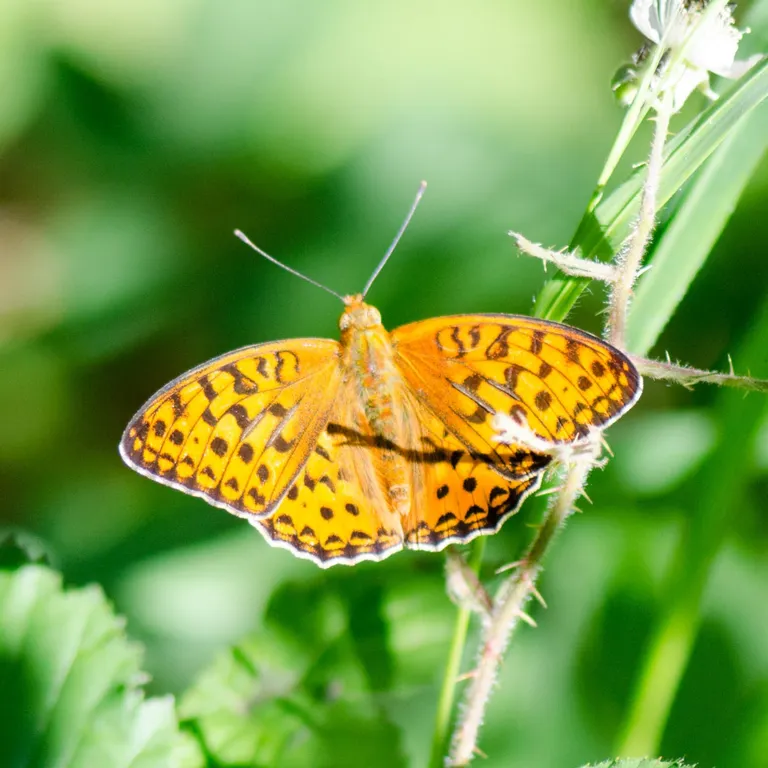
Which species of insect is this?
Fabriciana adippe
